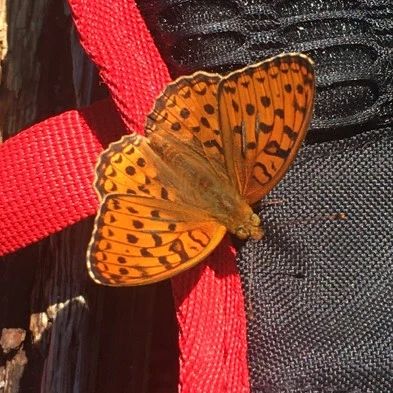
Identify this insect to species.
Fabriciana adippe
